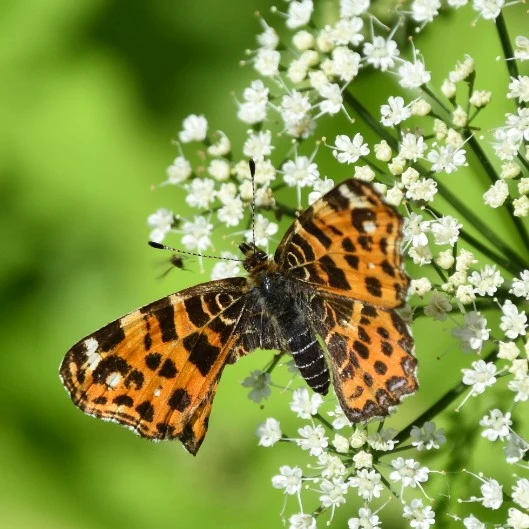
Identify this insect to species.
Araschnia levana
